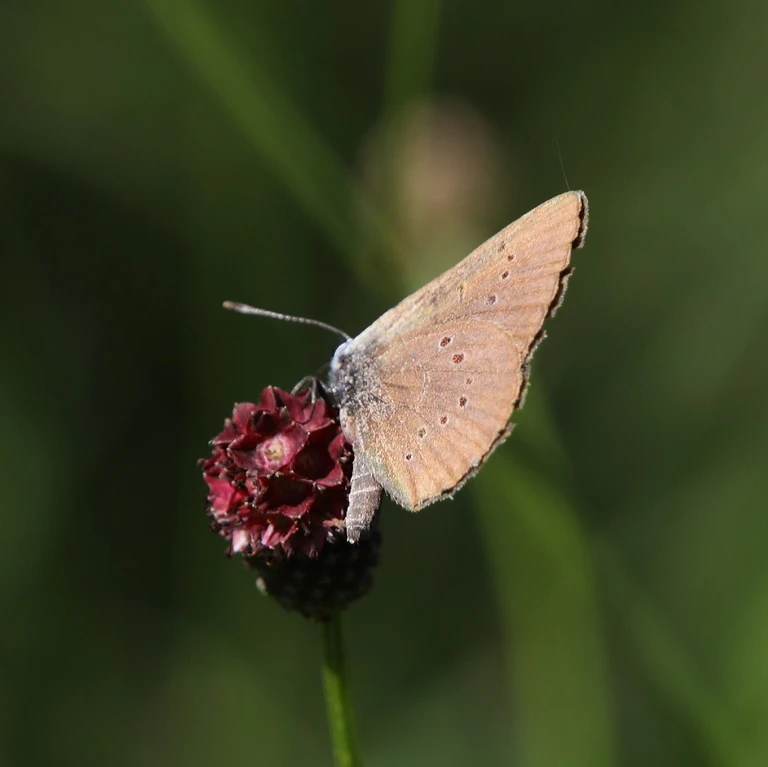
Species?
Phengaris nausithous (also Maculinea nausithous)
